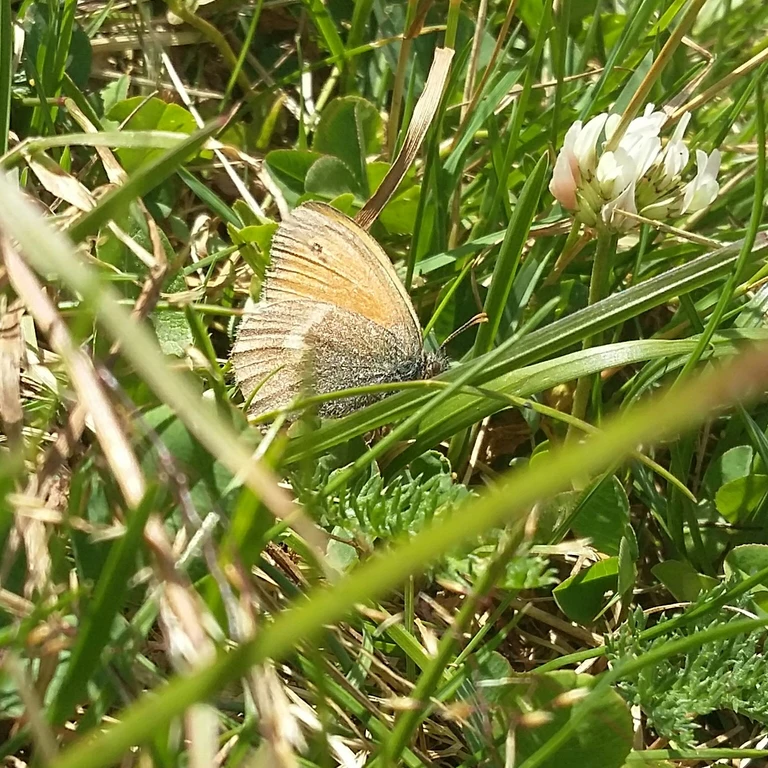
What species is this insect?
Coenonympha pamphilus
